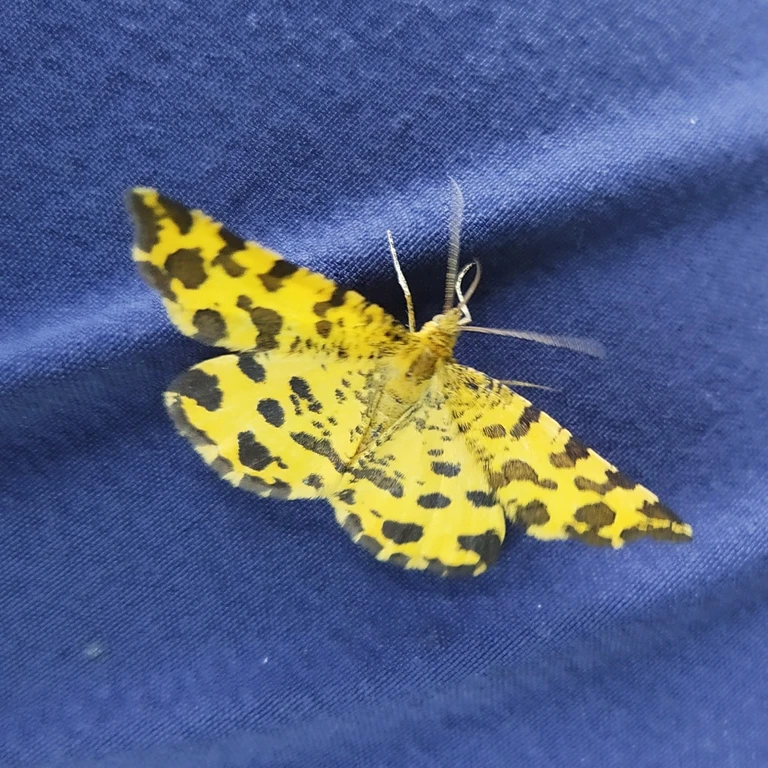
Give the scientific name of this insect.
Pseudopanthera macularia
